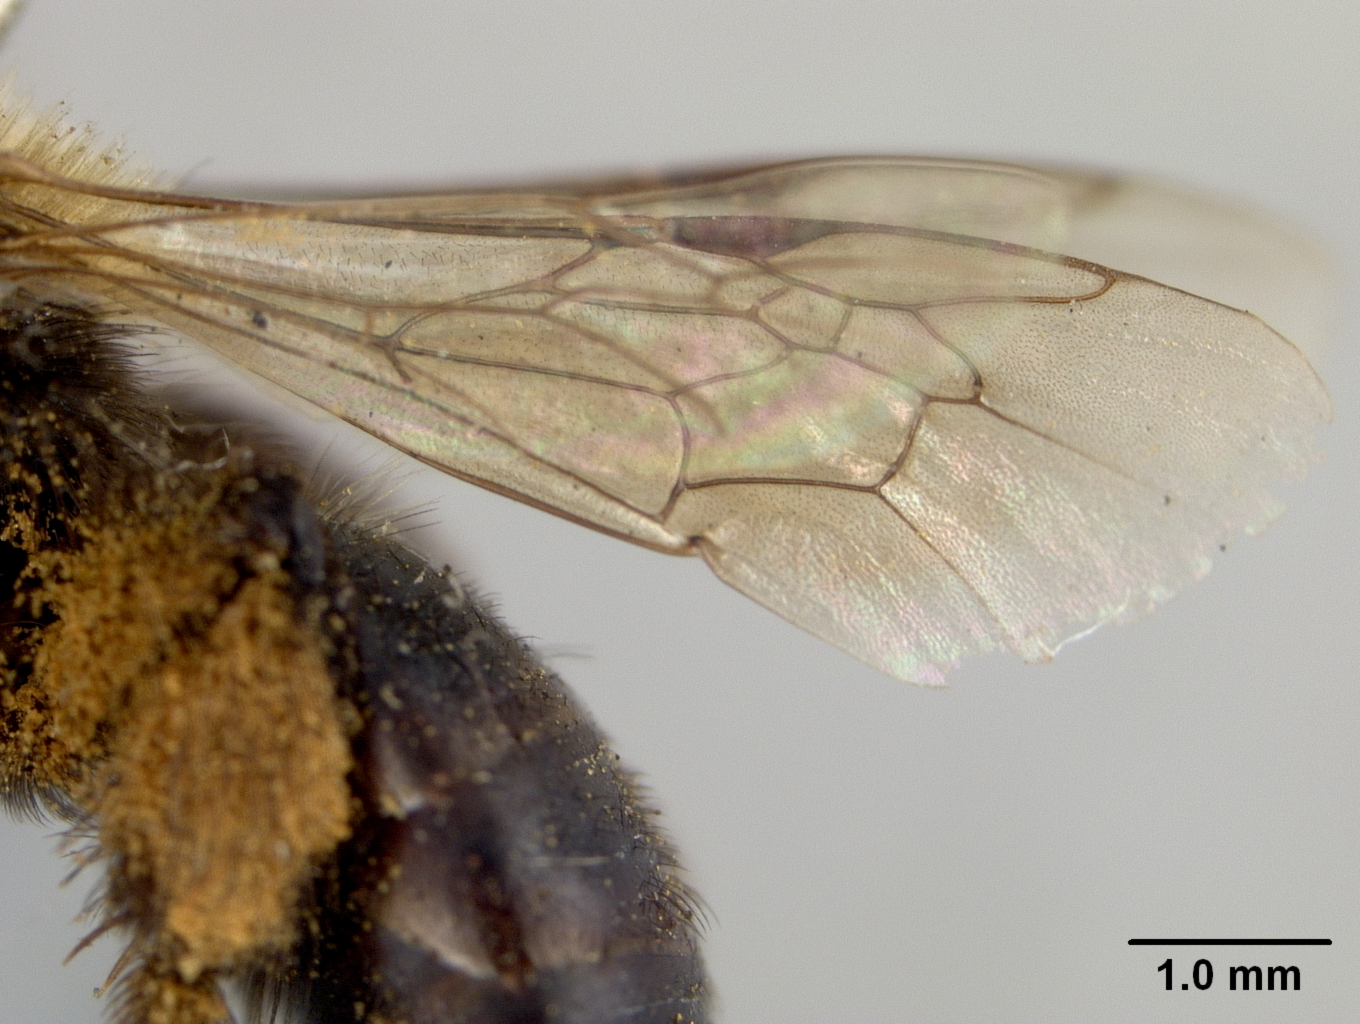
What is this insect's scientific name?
Andrena merriami
